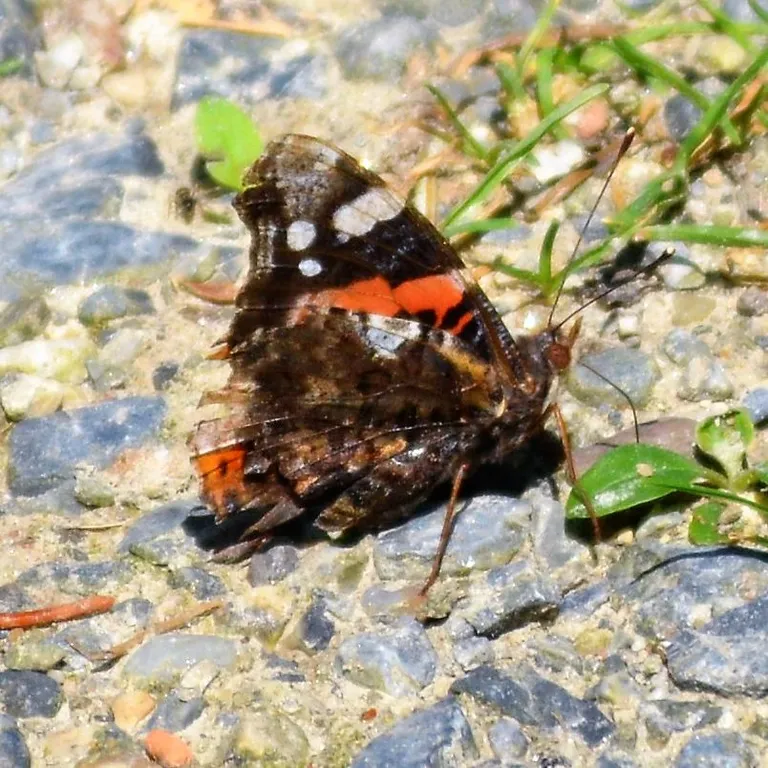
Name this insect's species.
Vanessa atalanta
